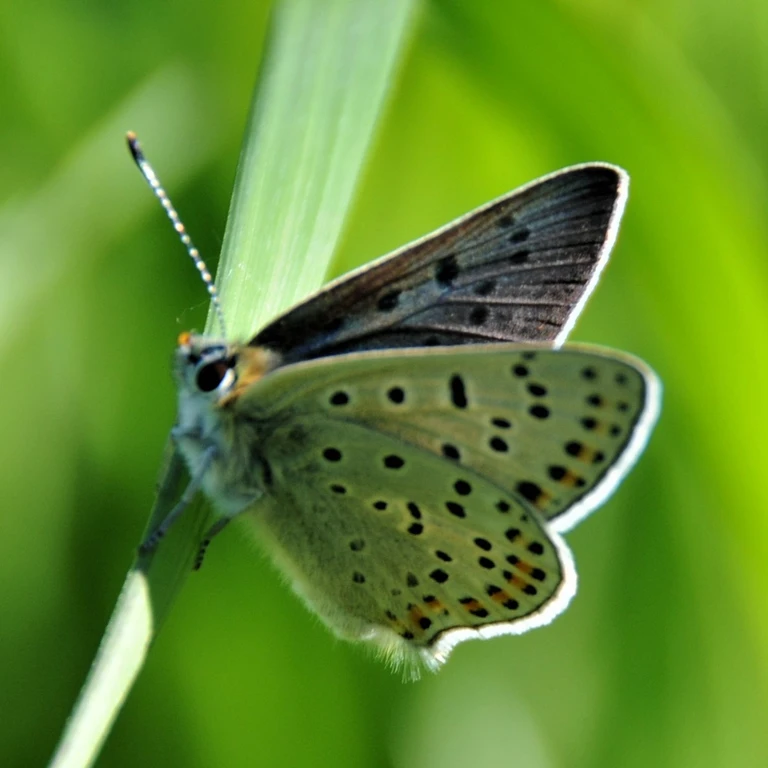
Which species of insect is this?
Lycaena tityrus (also Loweia tityrus)
